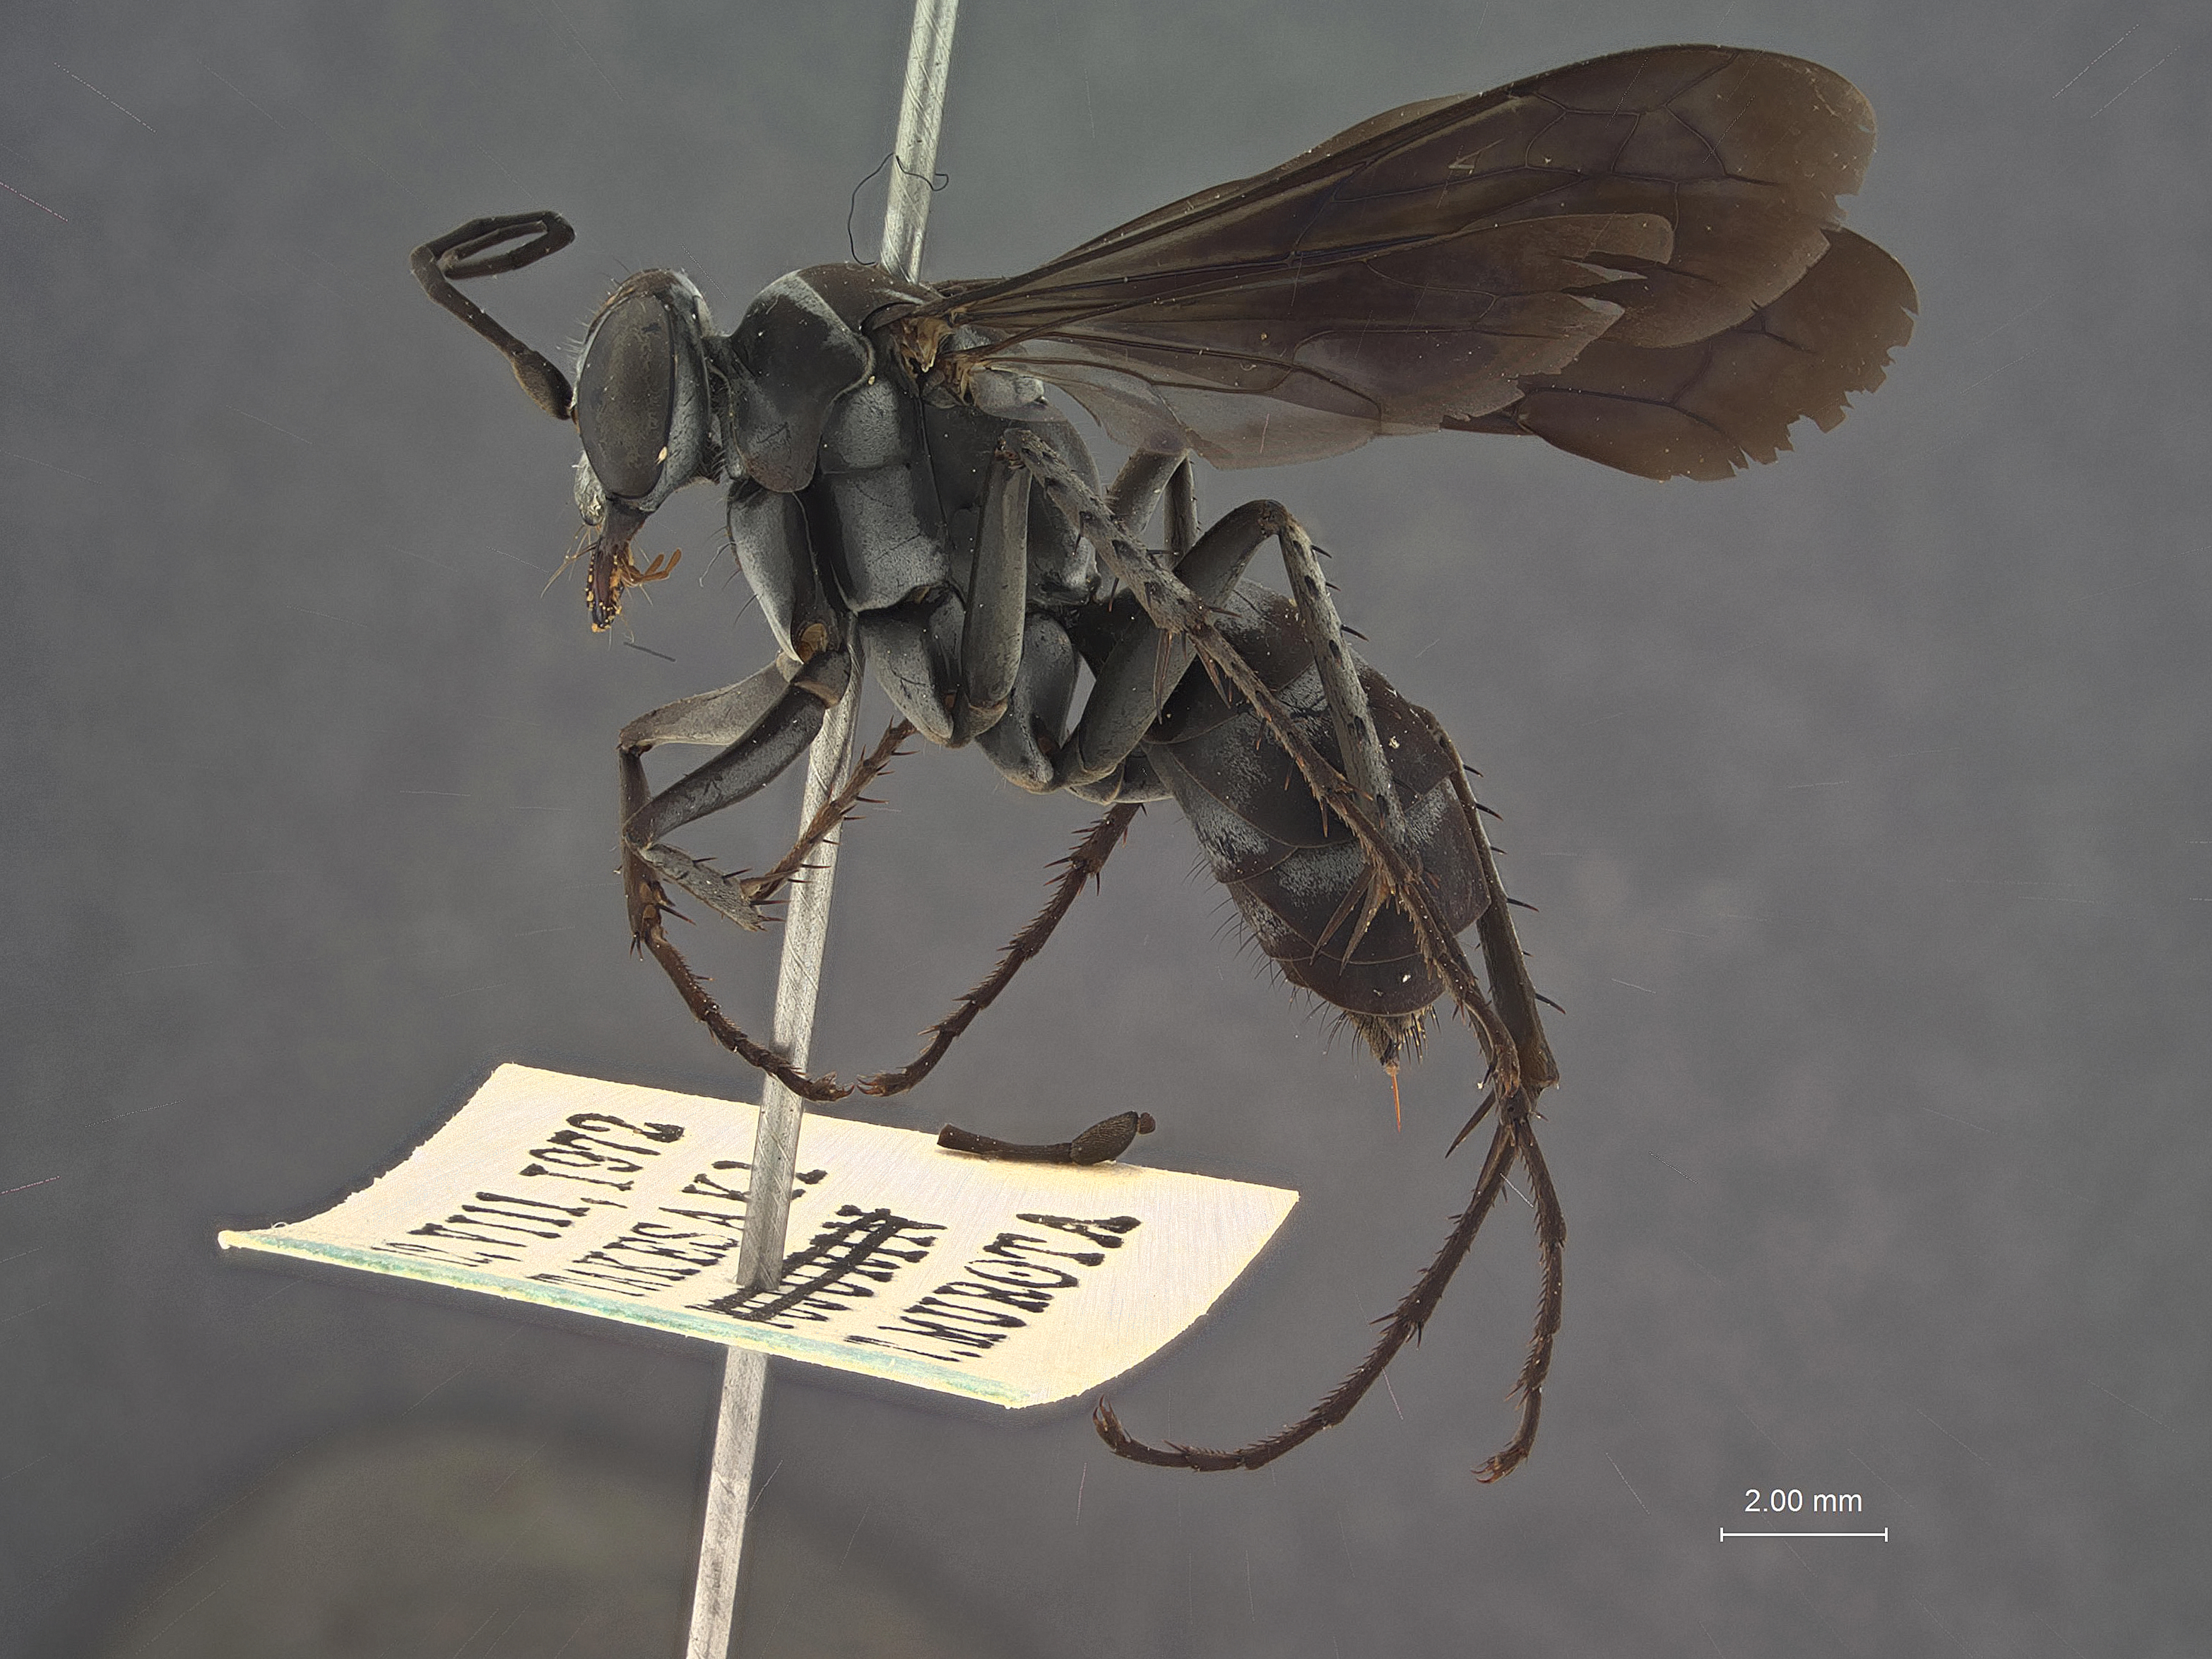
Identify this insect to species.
Anoplius fuliginosus
